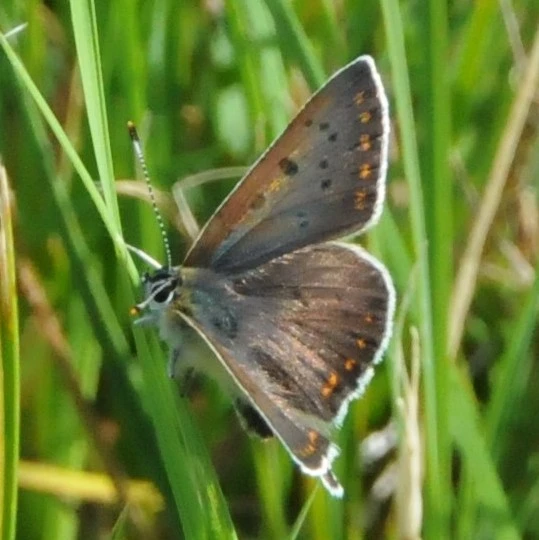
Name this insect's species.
Lycaena tityrus (also Loweia tityrus)
